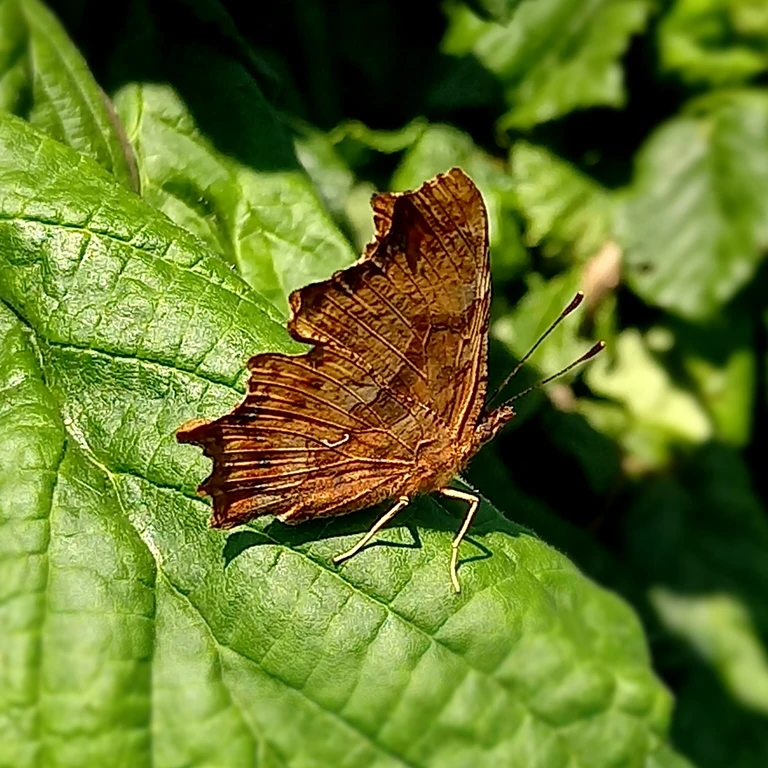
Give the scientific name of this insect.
Polygonia c-album
